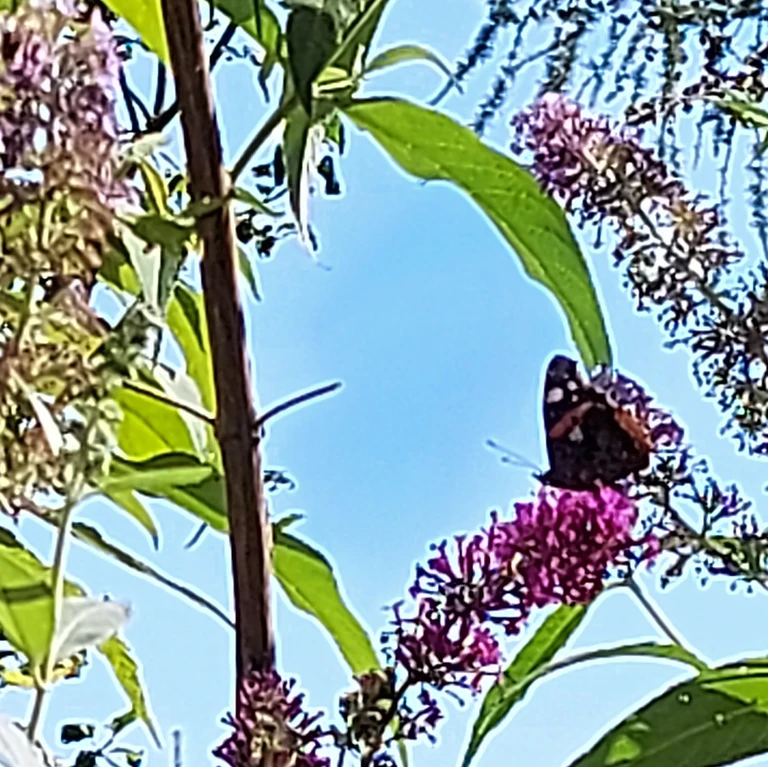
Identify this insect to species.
Vanessa atalanta
